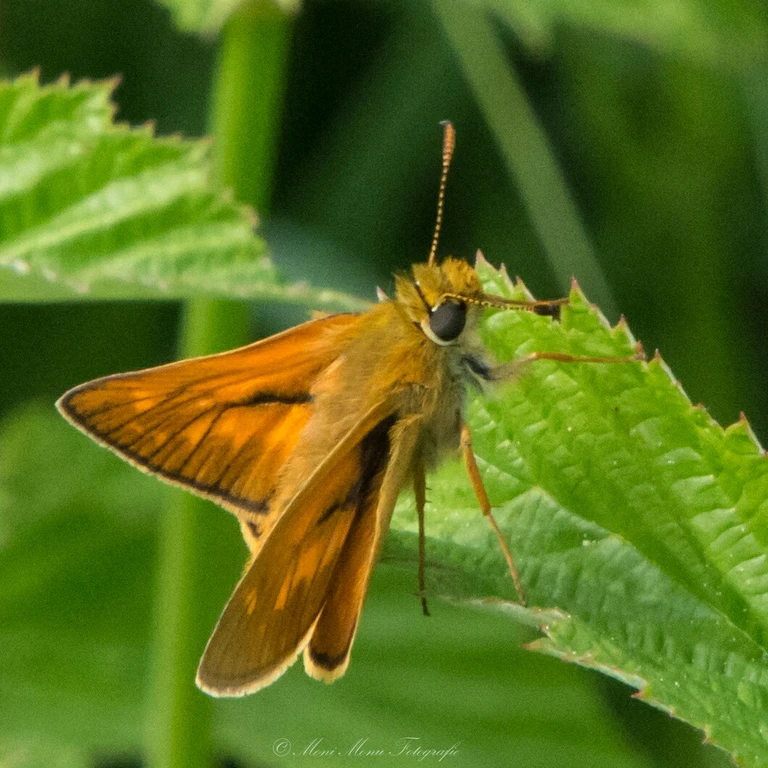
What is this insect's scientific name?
Ochlodes sylvanus (also Ochlodes venata)
